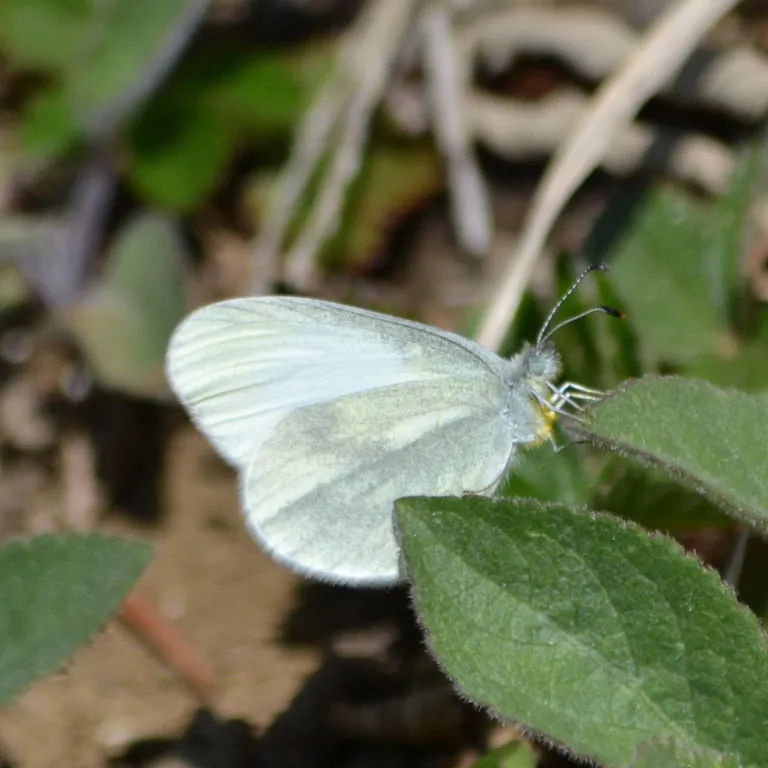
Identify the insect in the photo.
Leptidea sinapis/juvernica
